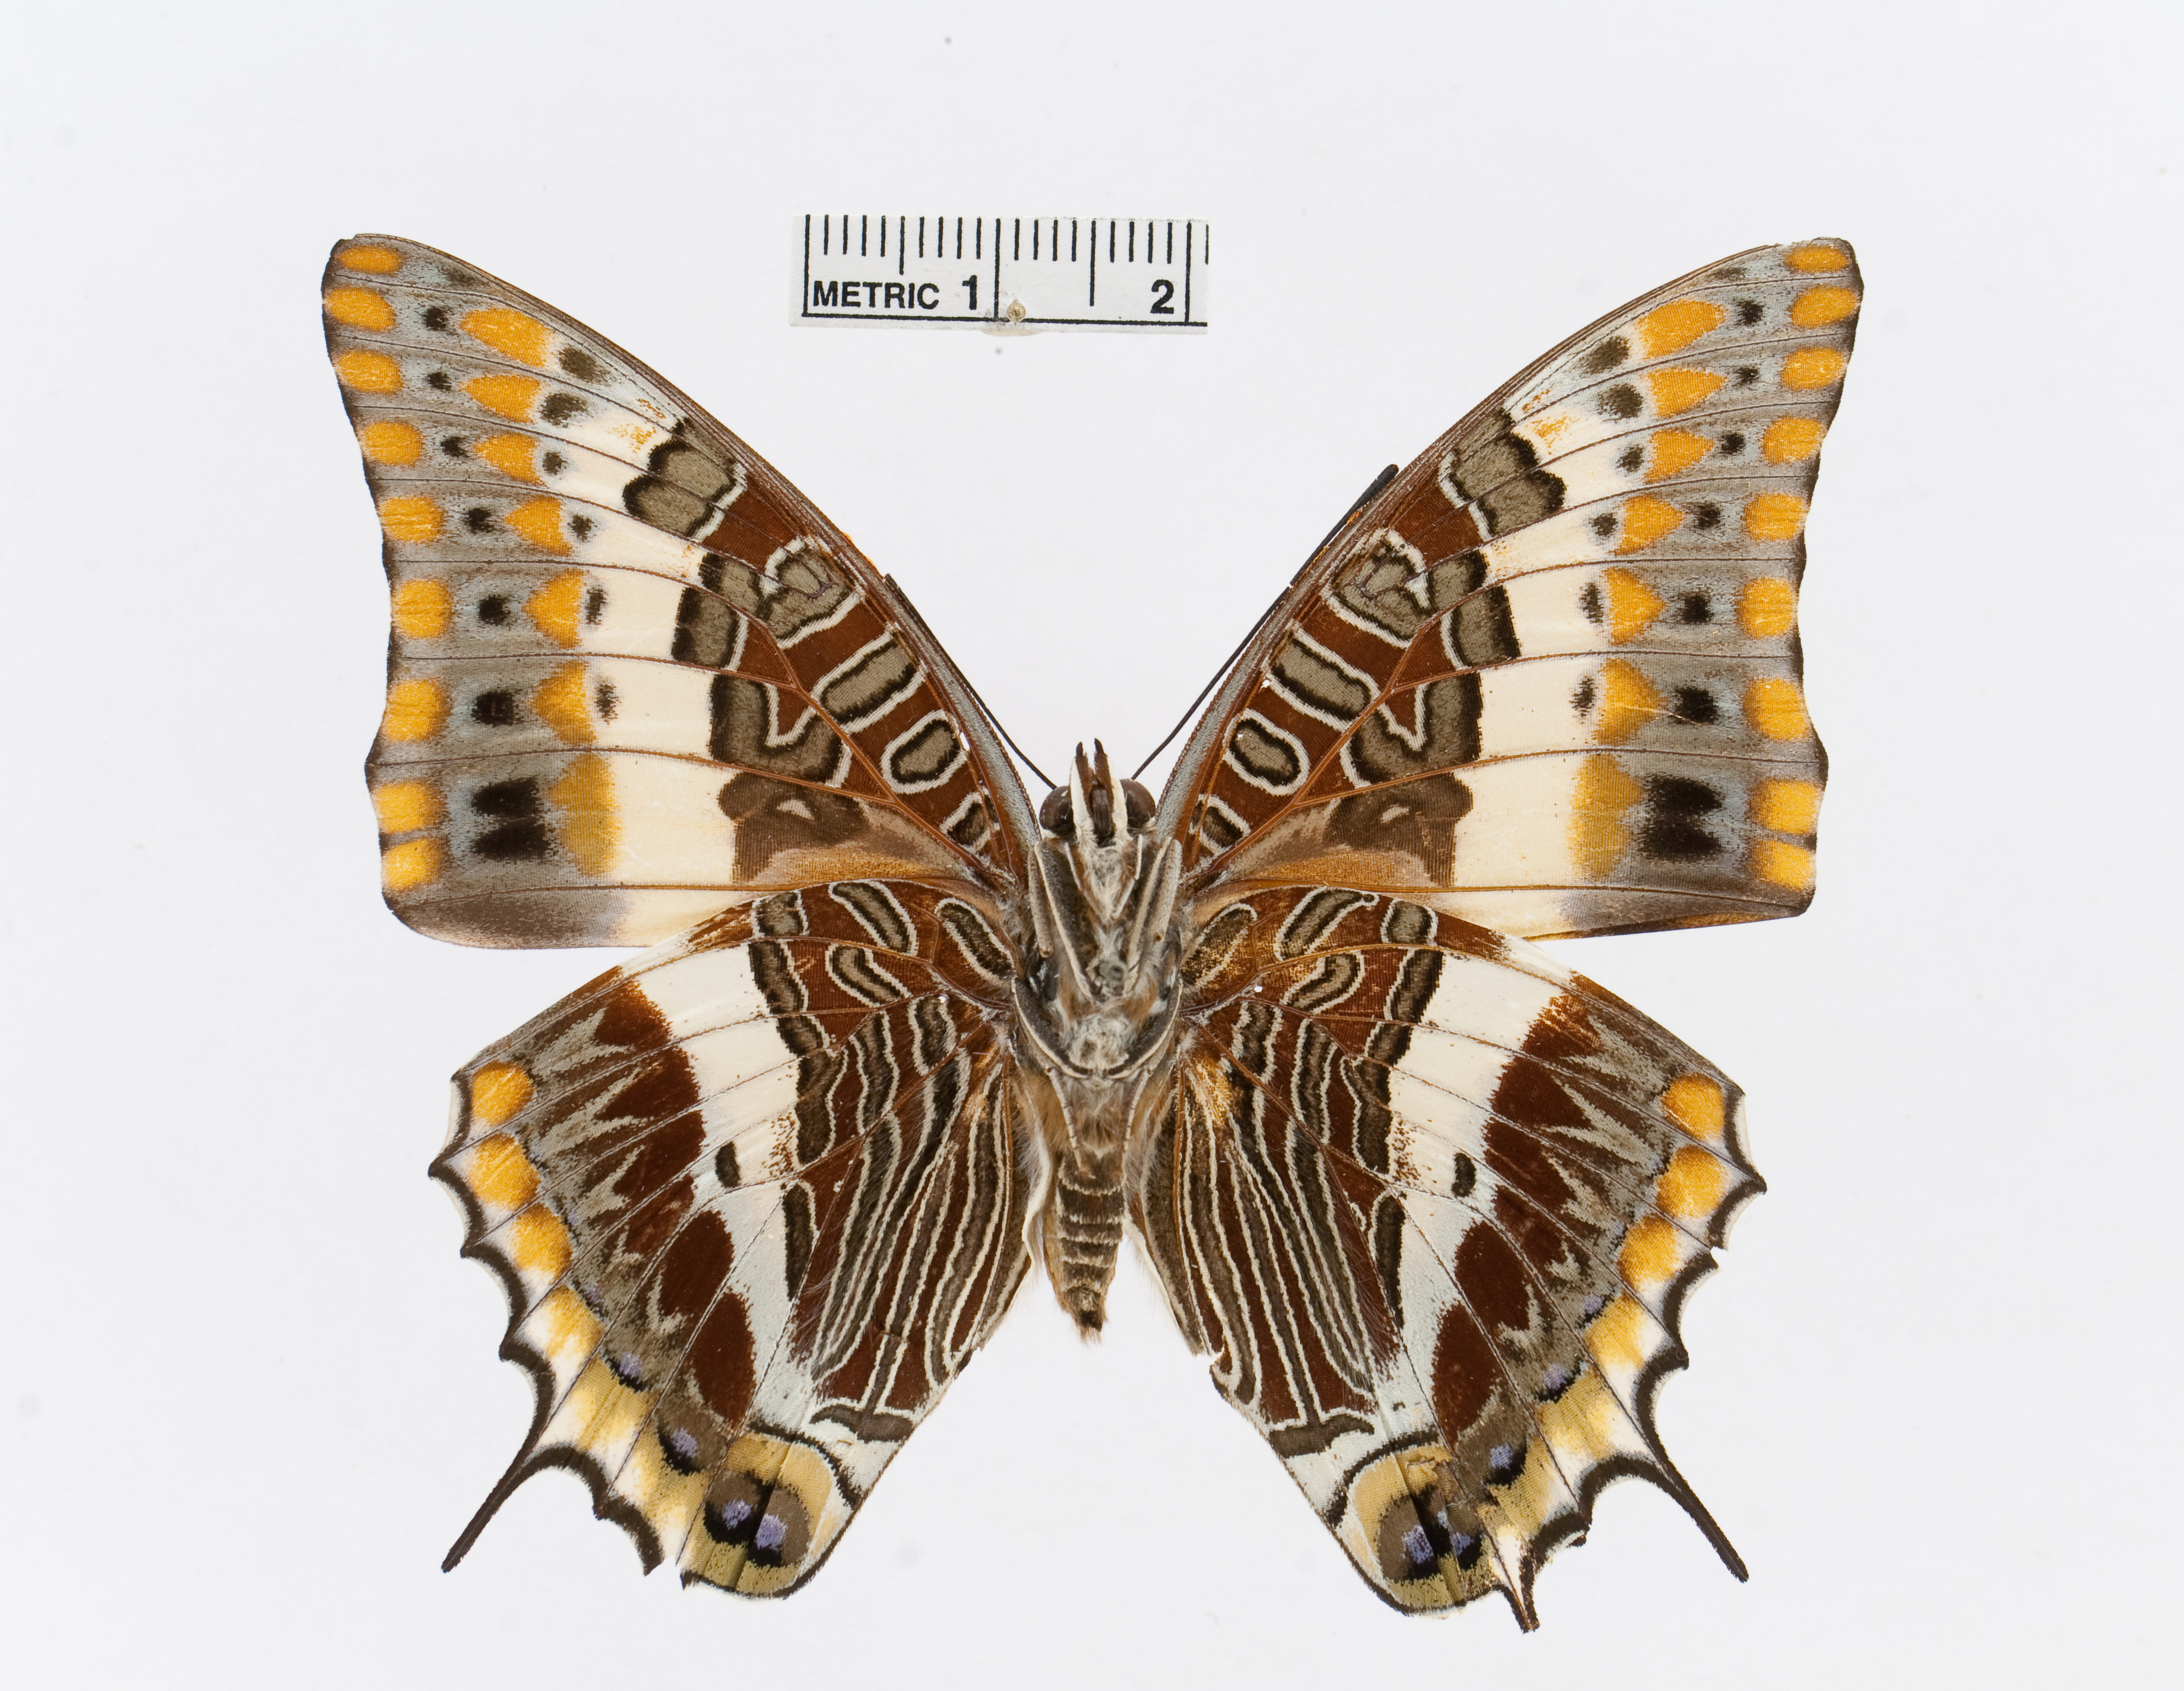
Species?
Charaxes legeri
